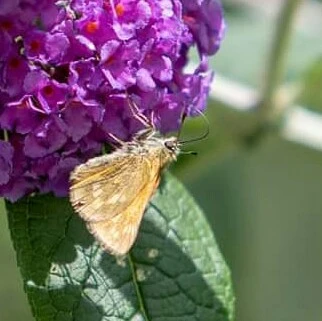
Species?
Ochlodes sylvanus (also Ochlodes venata)
